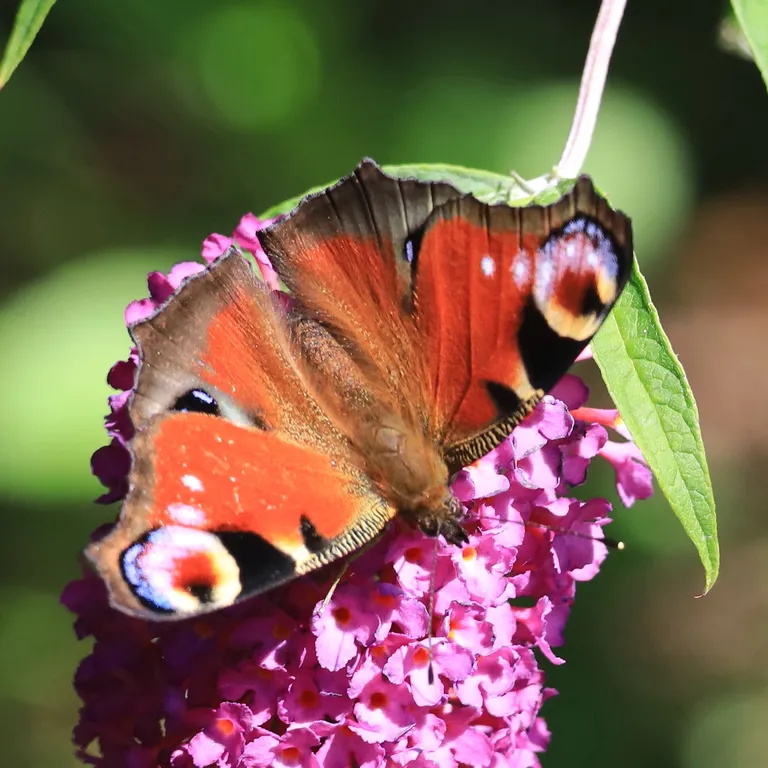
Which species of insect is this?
Aglais io
